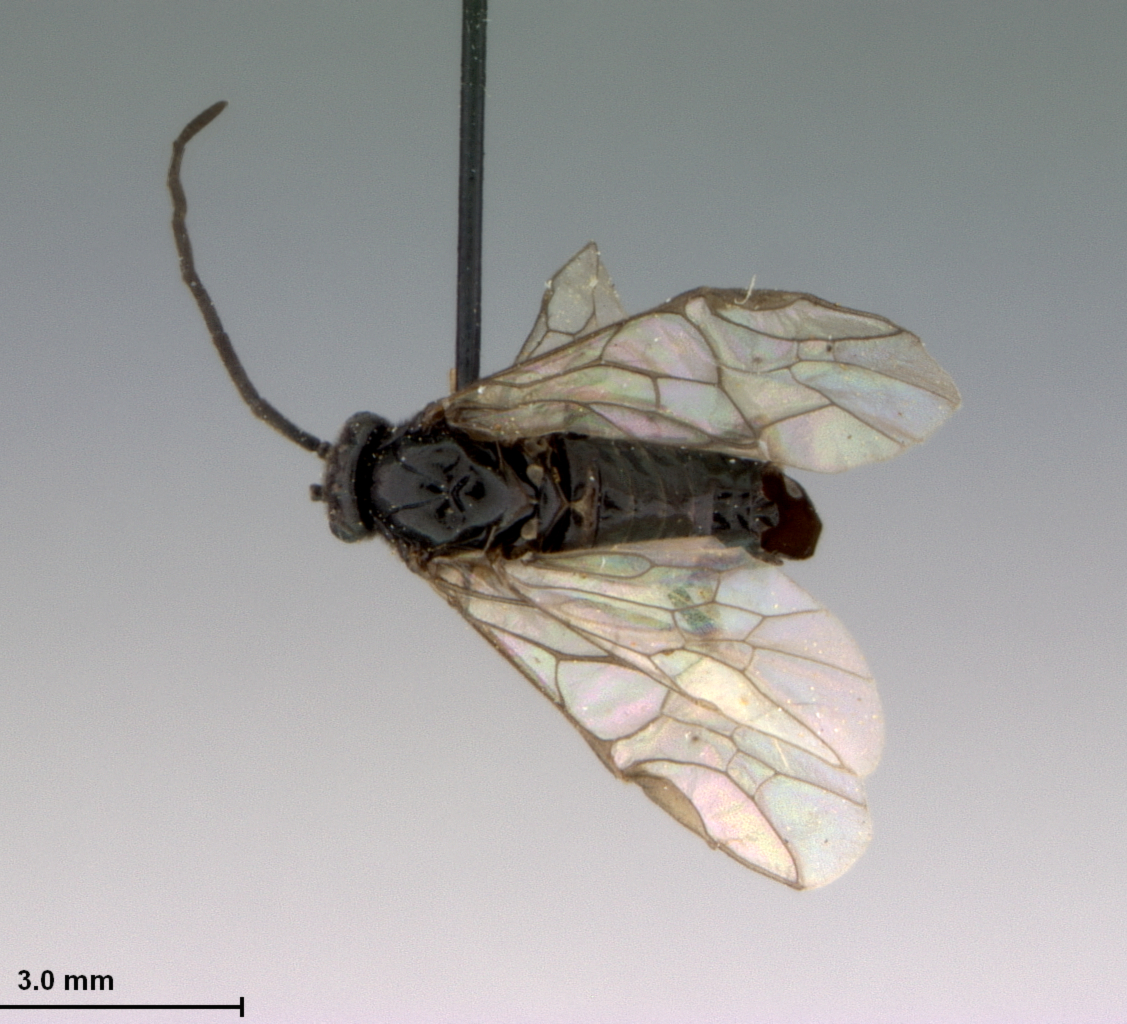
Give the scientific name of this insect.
Pristiphora gelida
